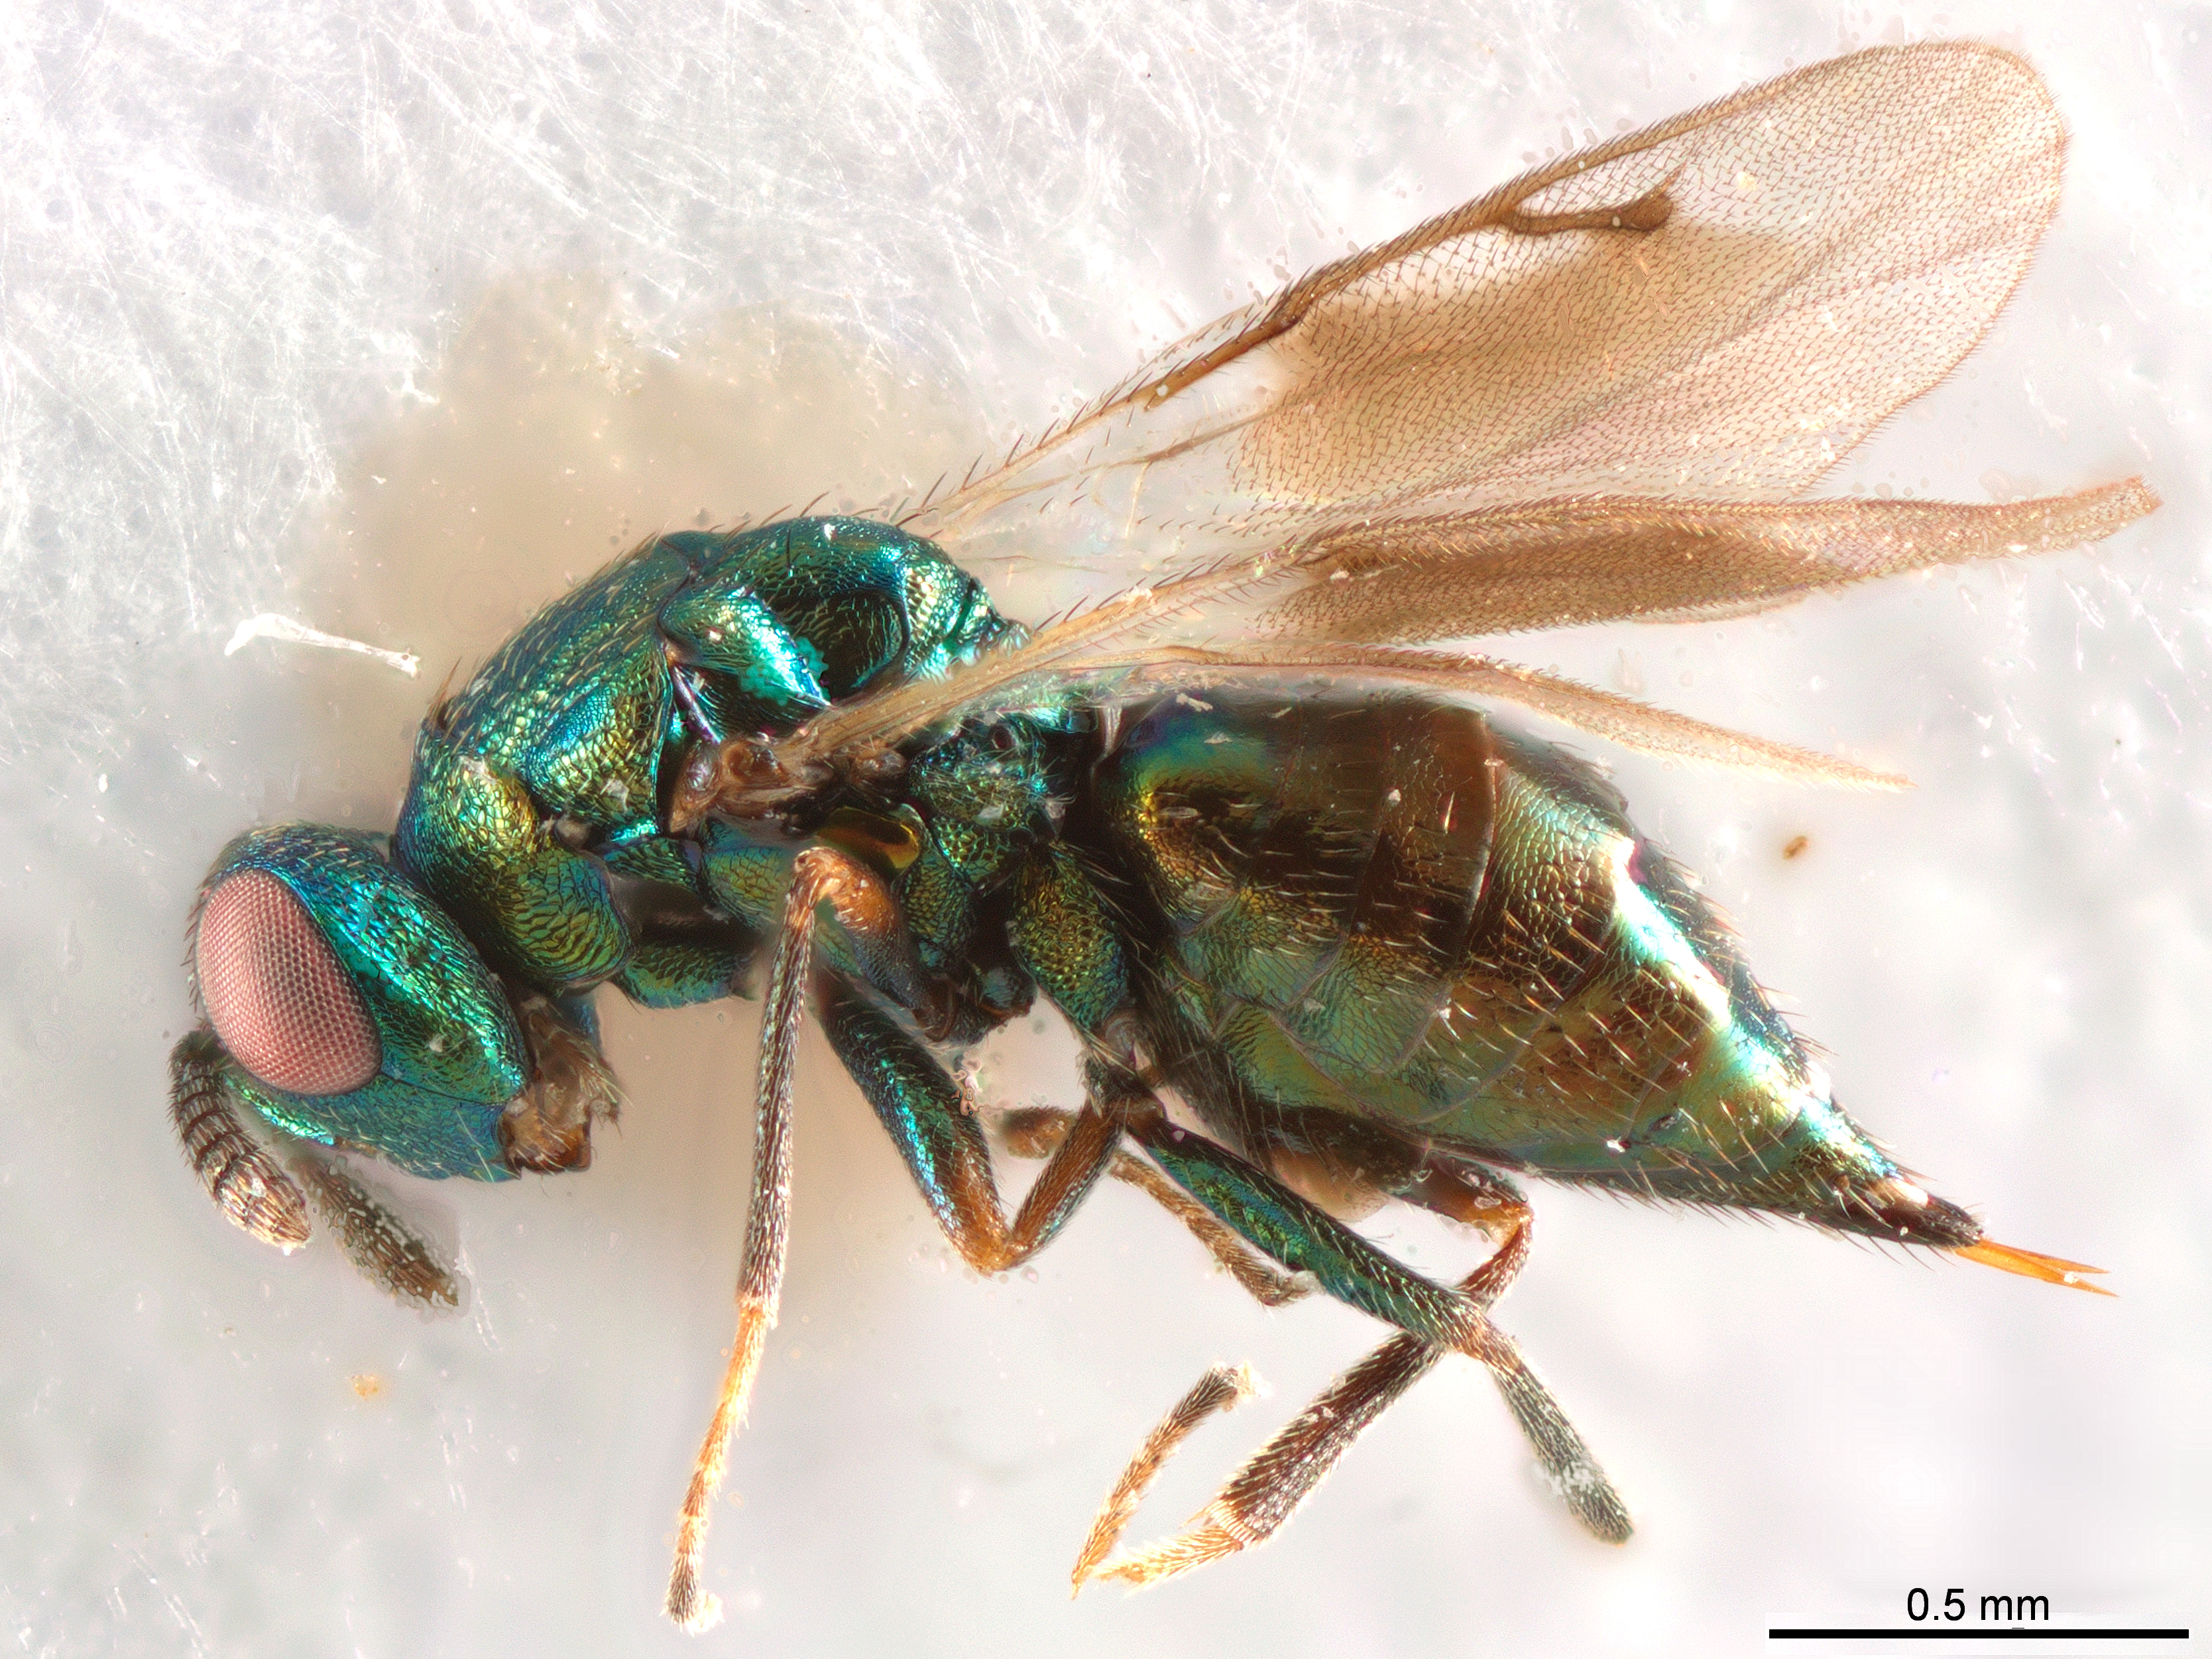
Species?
Ormocerus dirigoius
